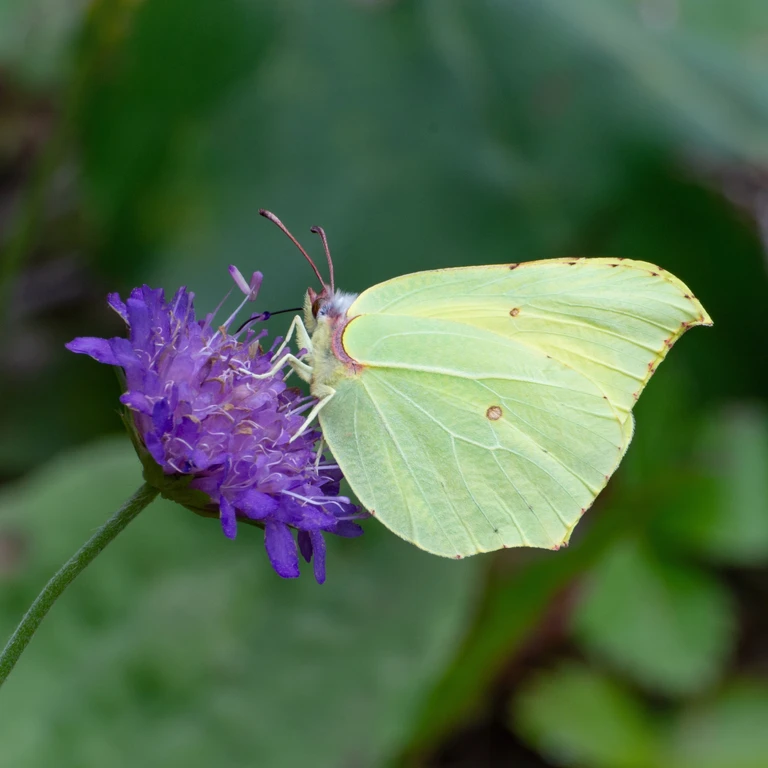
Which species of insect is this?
Gonepteryx rhamni
